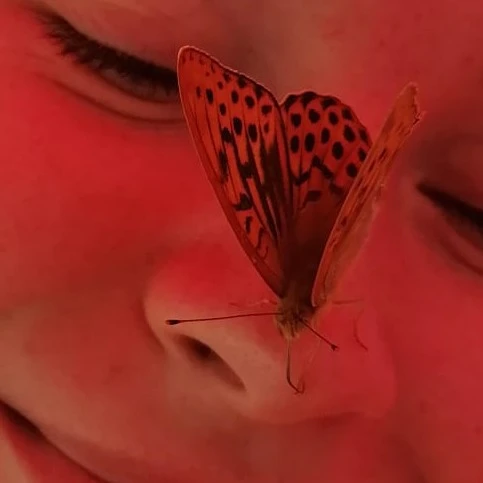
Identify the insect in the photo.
Argynnis paphia
